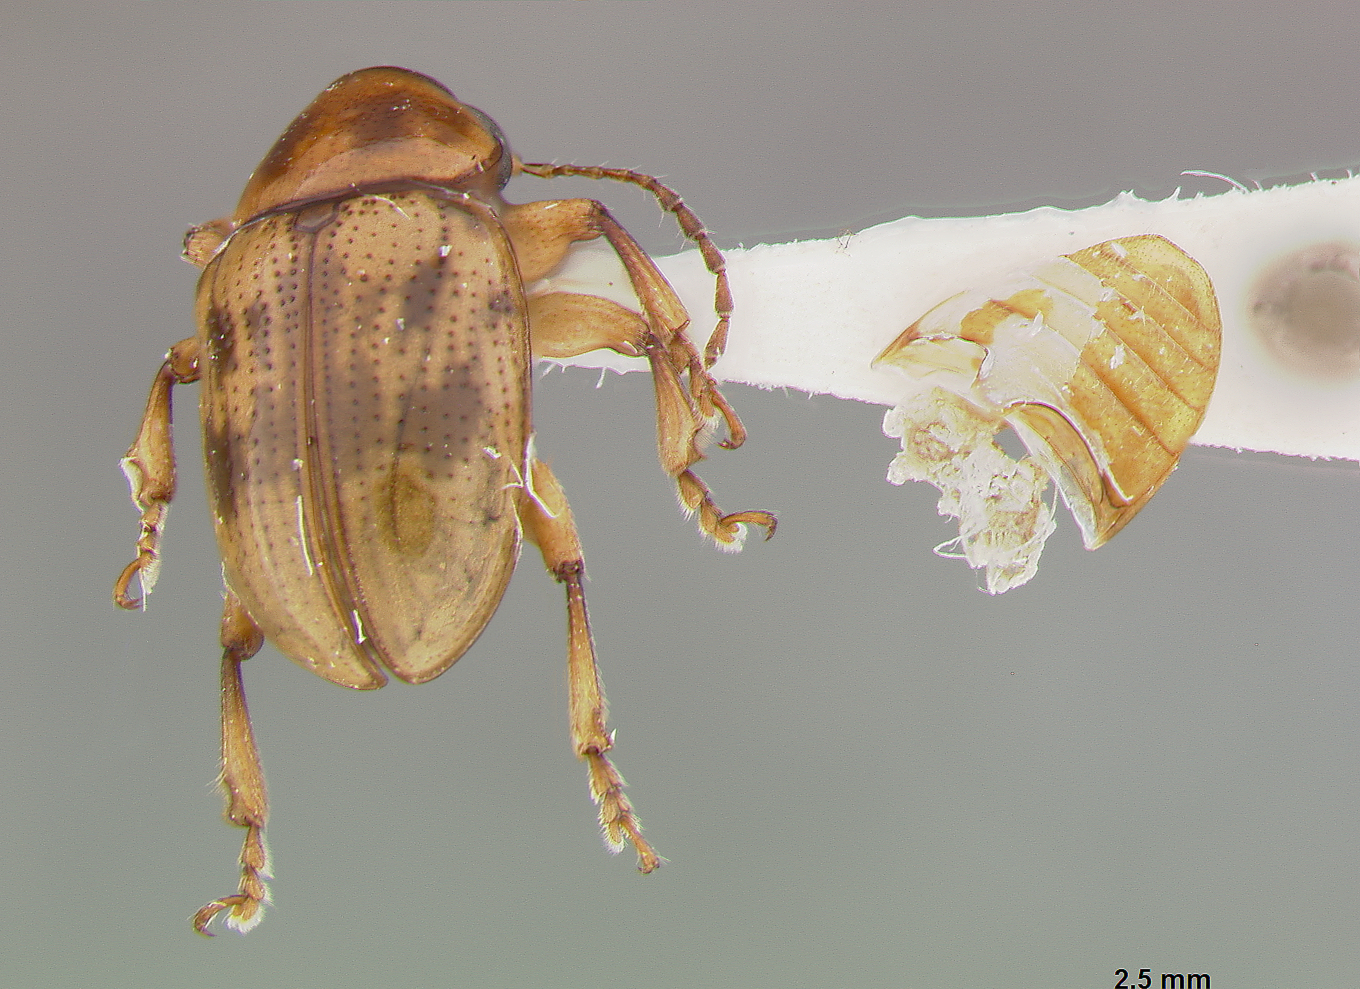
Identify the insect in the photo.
Metachroma quintanae
